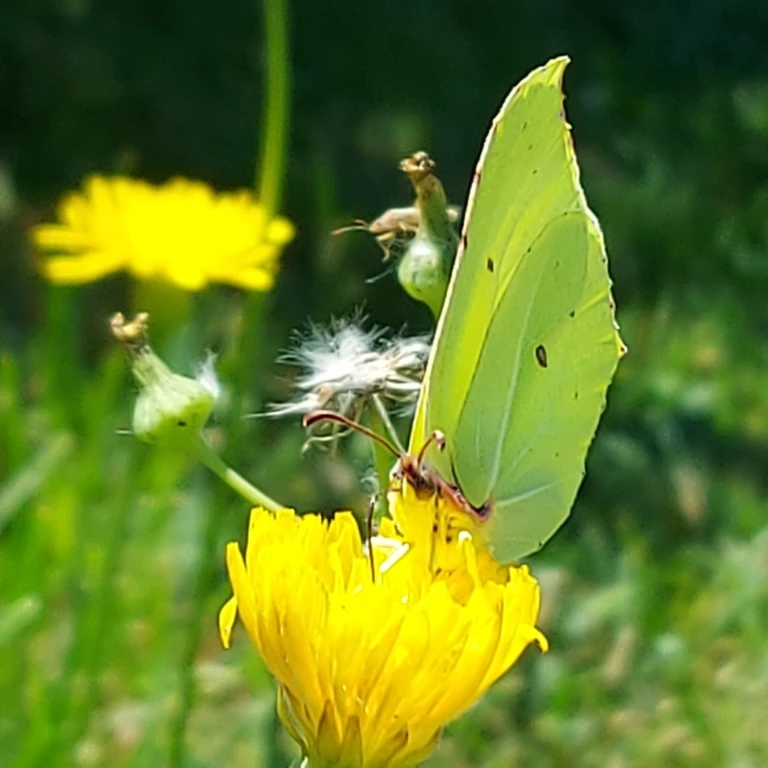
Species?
Gonepteryx rhamni
